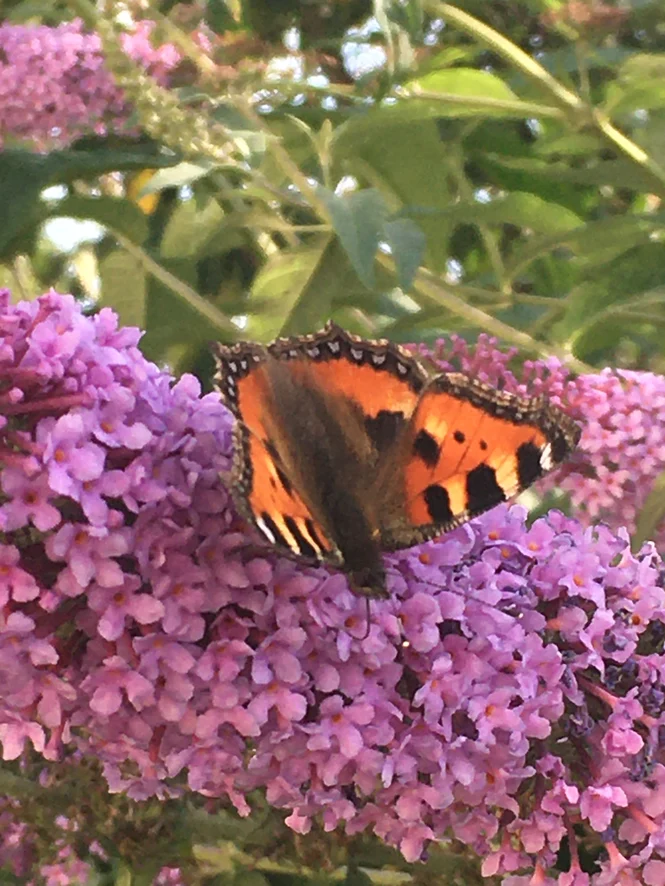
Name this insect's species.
Aglais urticae
